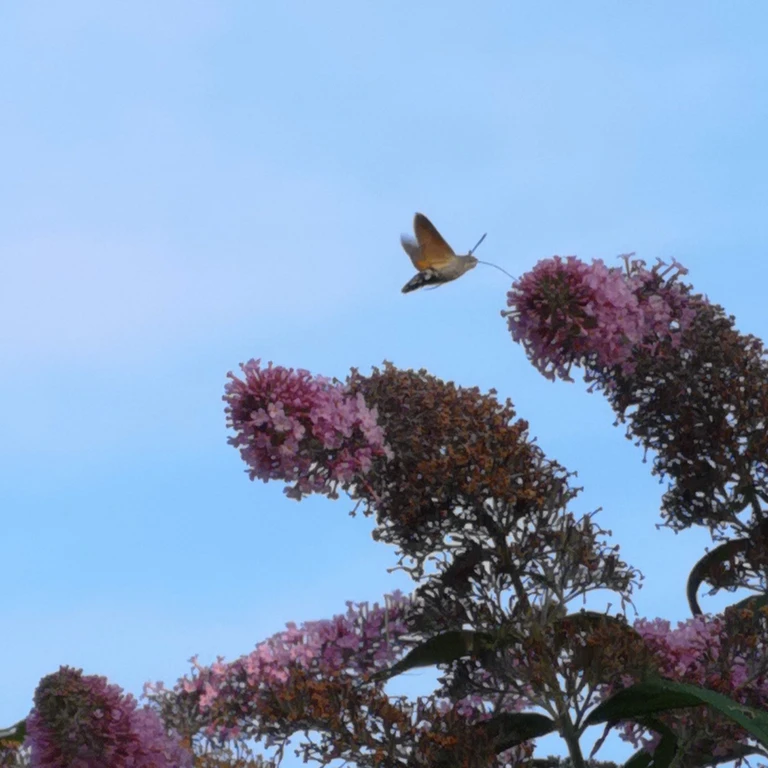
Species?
Macroglossum stellatarum
